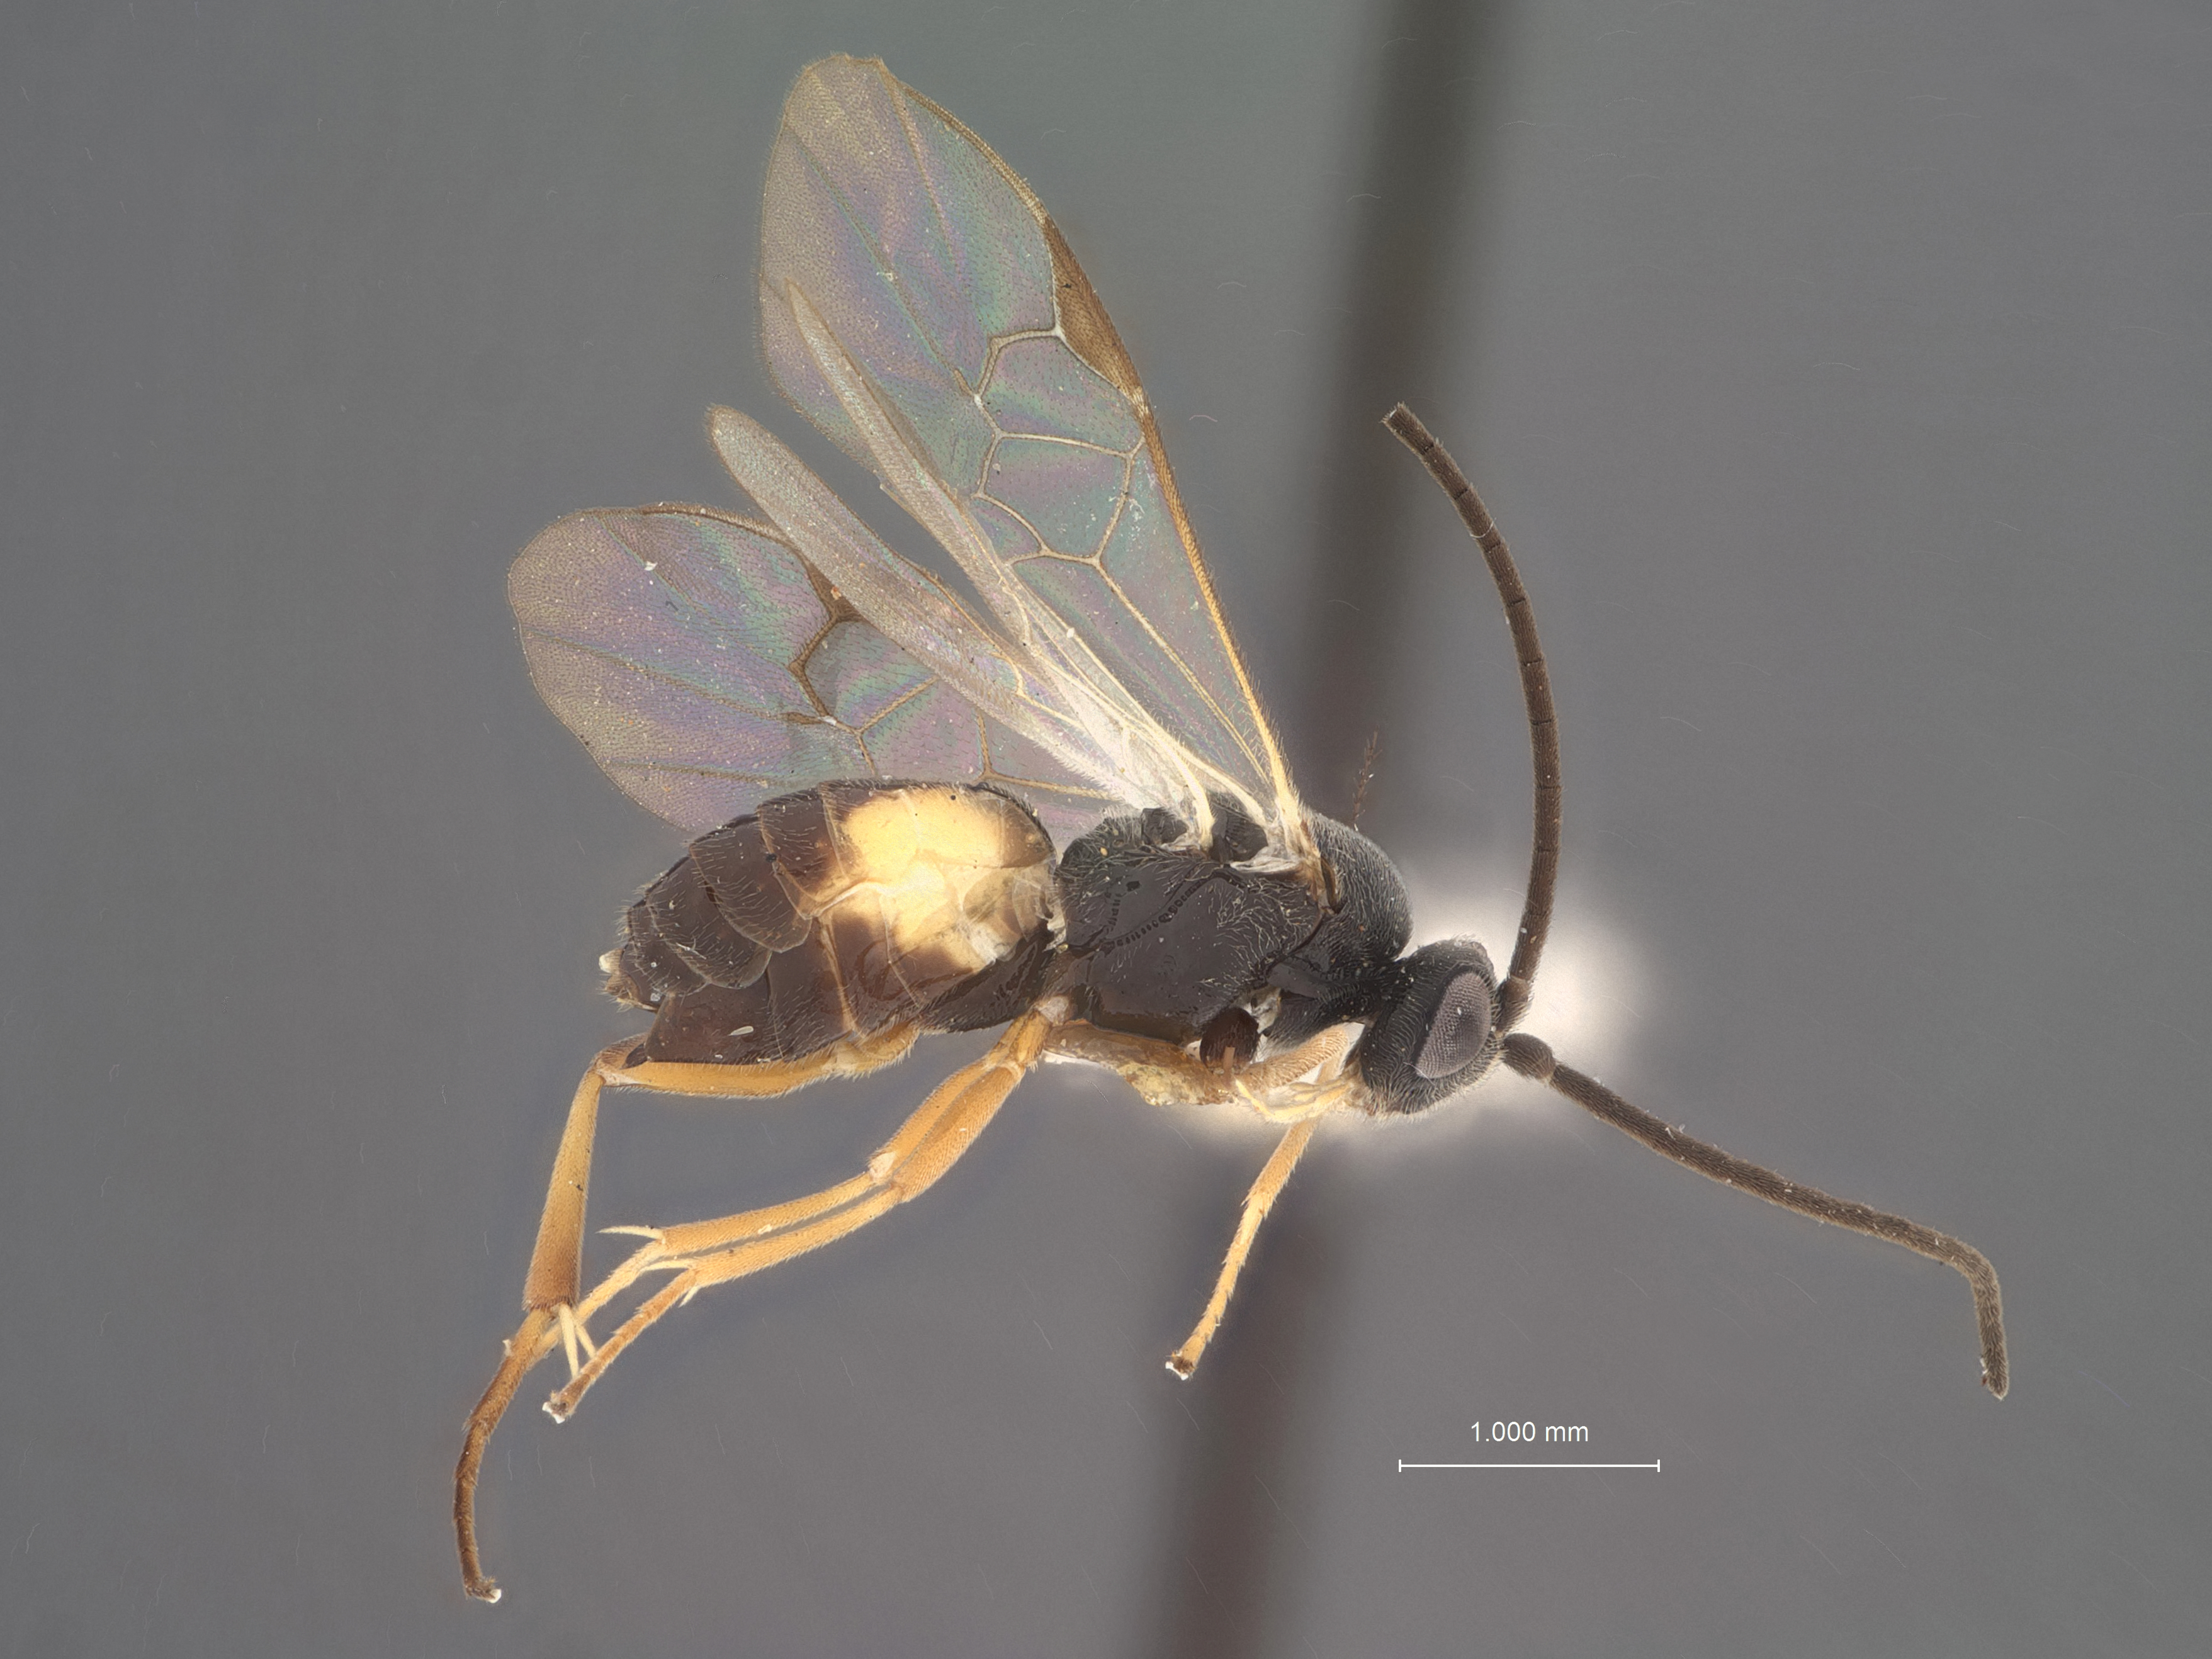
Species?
Apanteles tmetocerae
